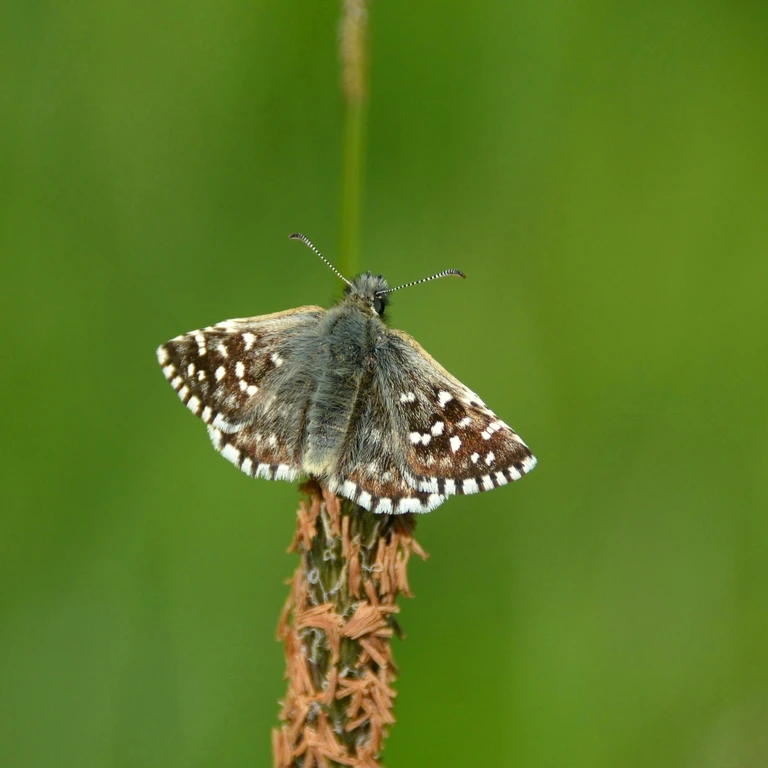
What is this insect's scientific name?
Pyrgus malvae
